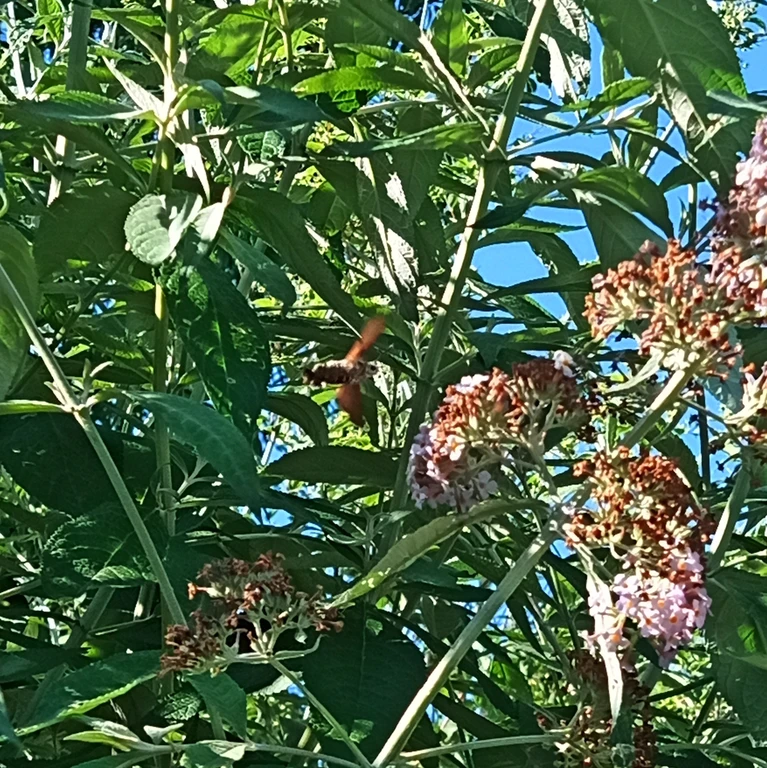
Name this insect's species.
Macroglossum stellatarum
